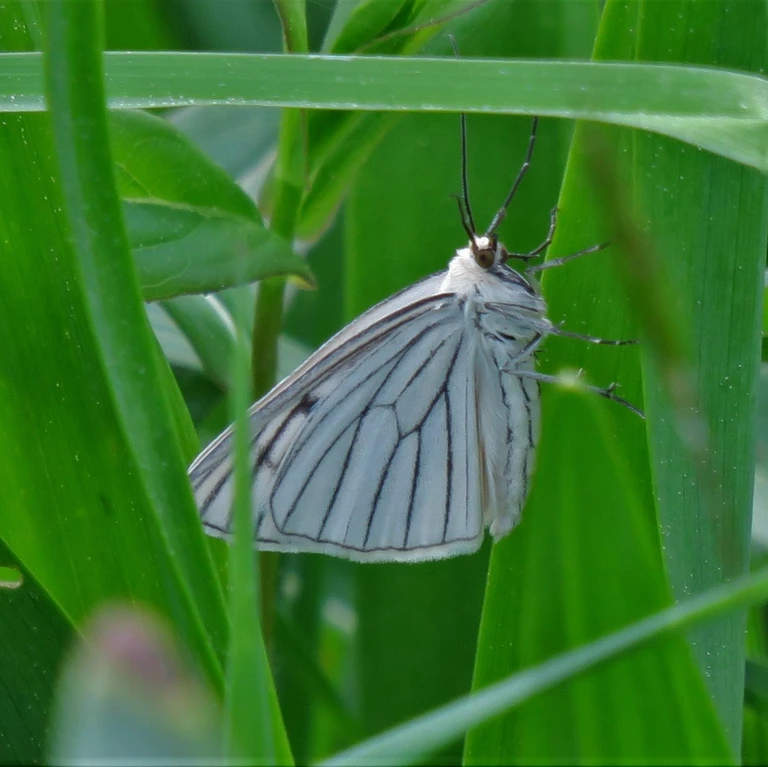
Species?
Siona lineata
